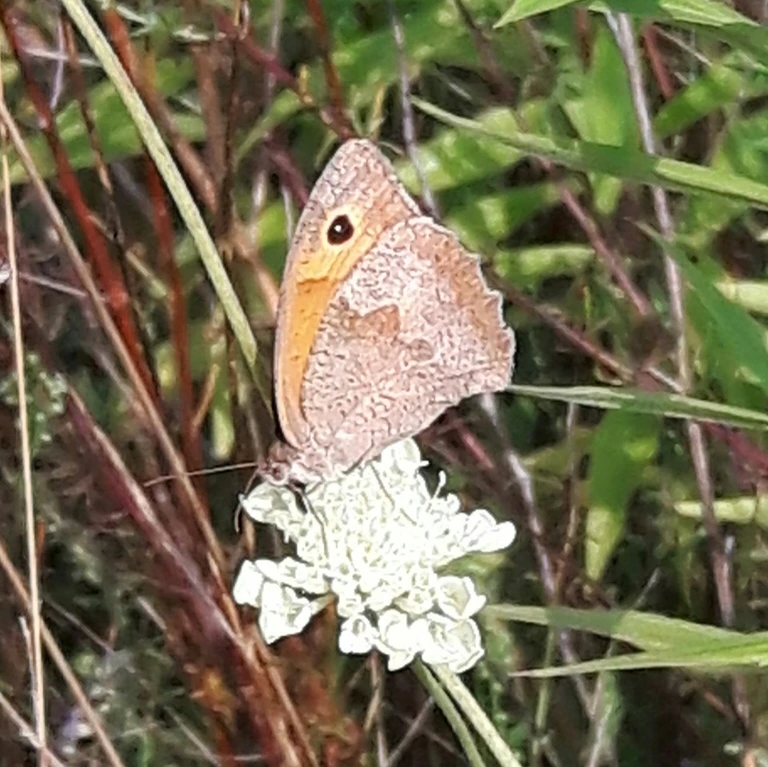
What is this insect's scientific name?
Maniola jurtina
